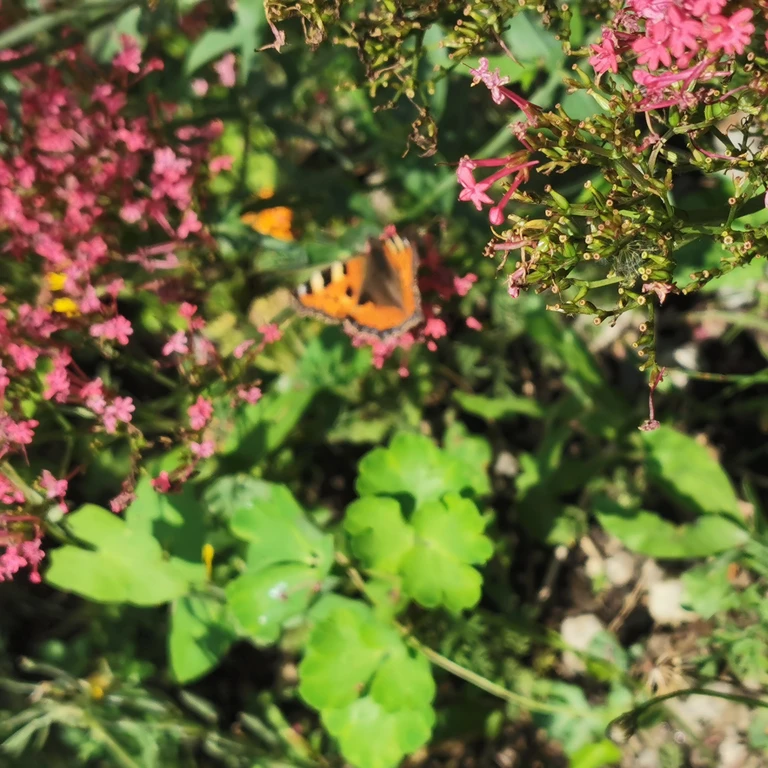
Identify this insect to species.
Aglais urticae
